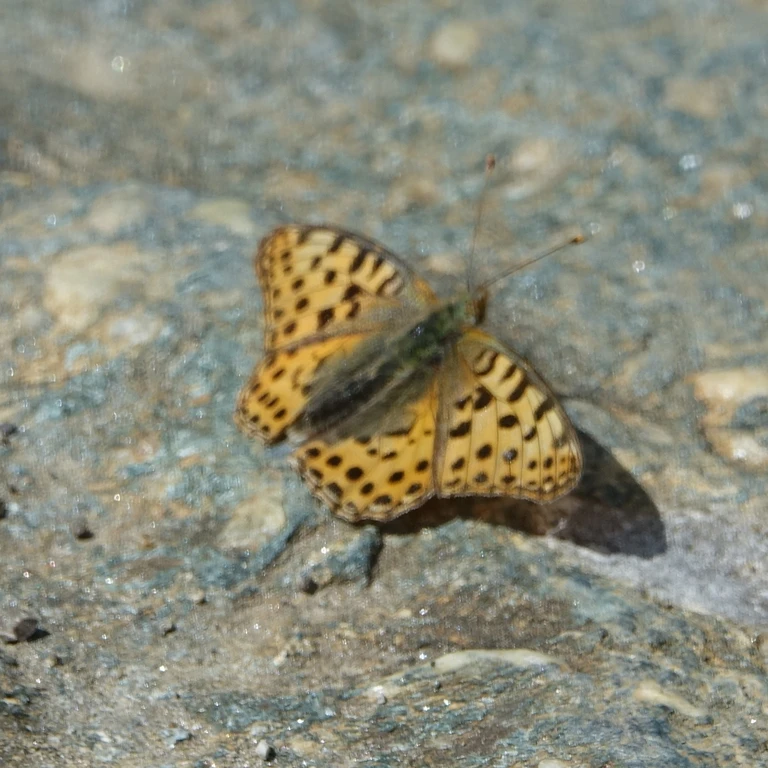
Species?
Issoria lathonia
